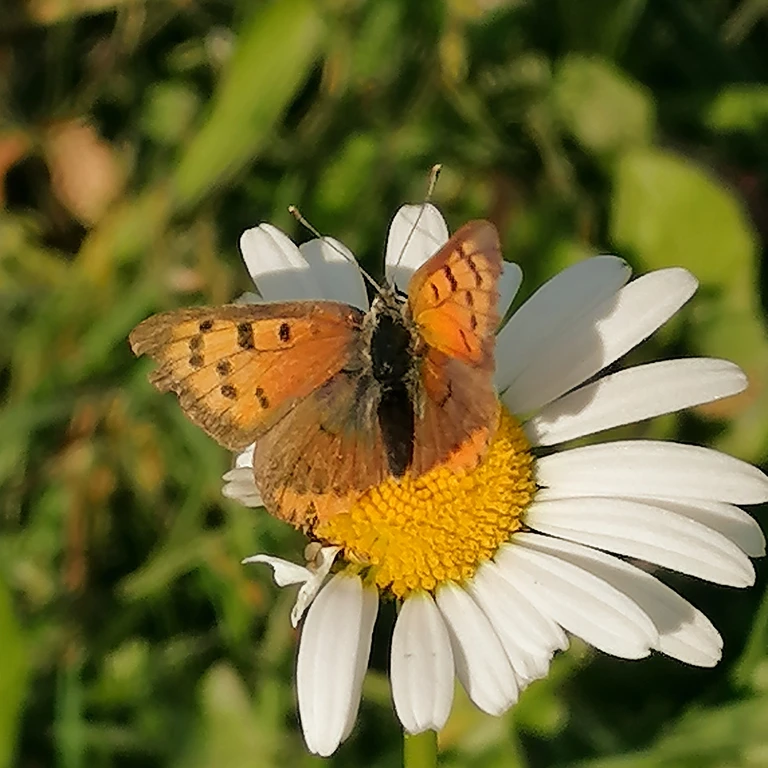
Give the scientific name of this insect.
Lycaena phlaeas
